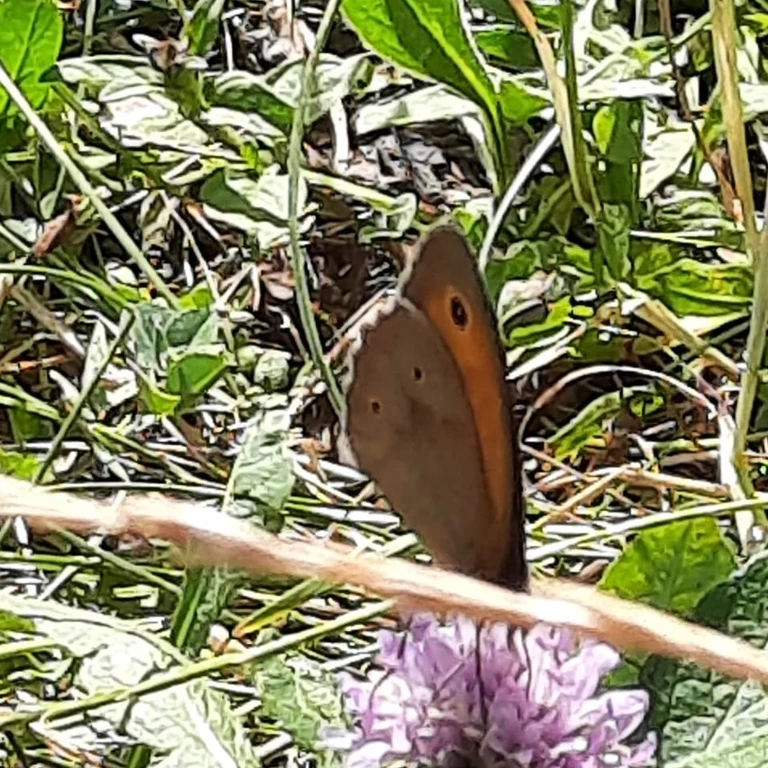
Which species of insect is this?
Maniola jurtina
